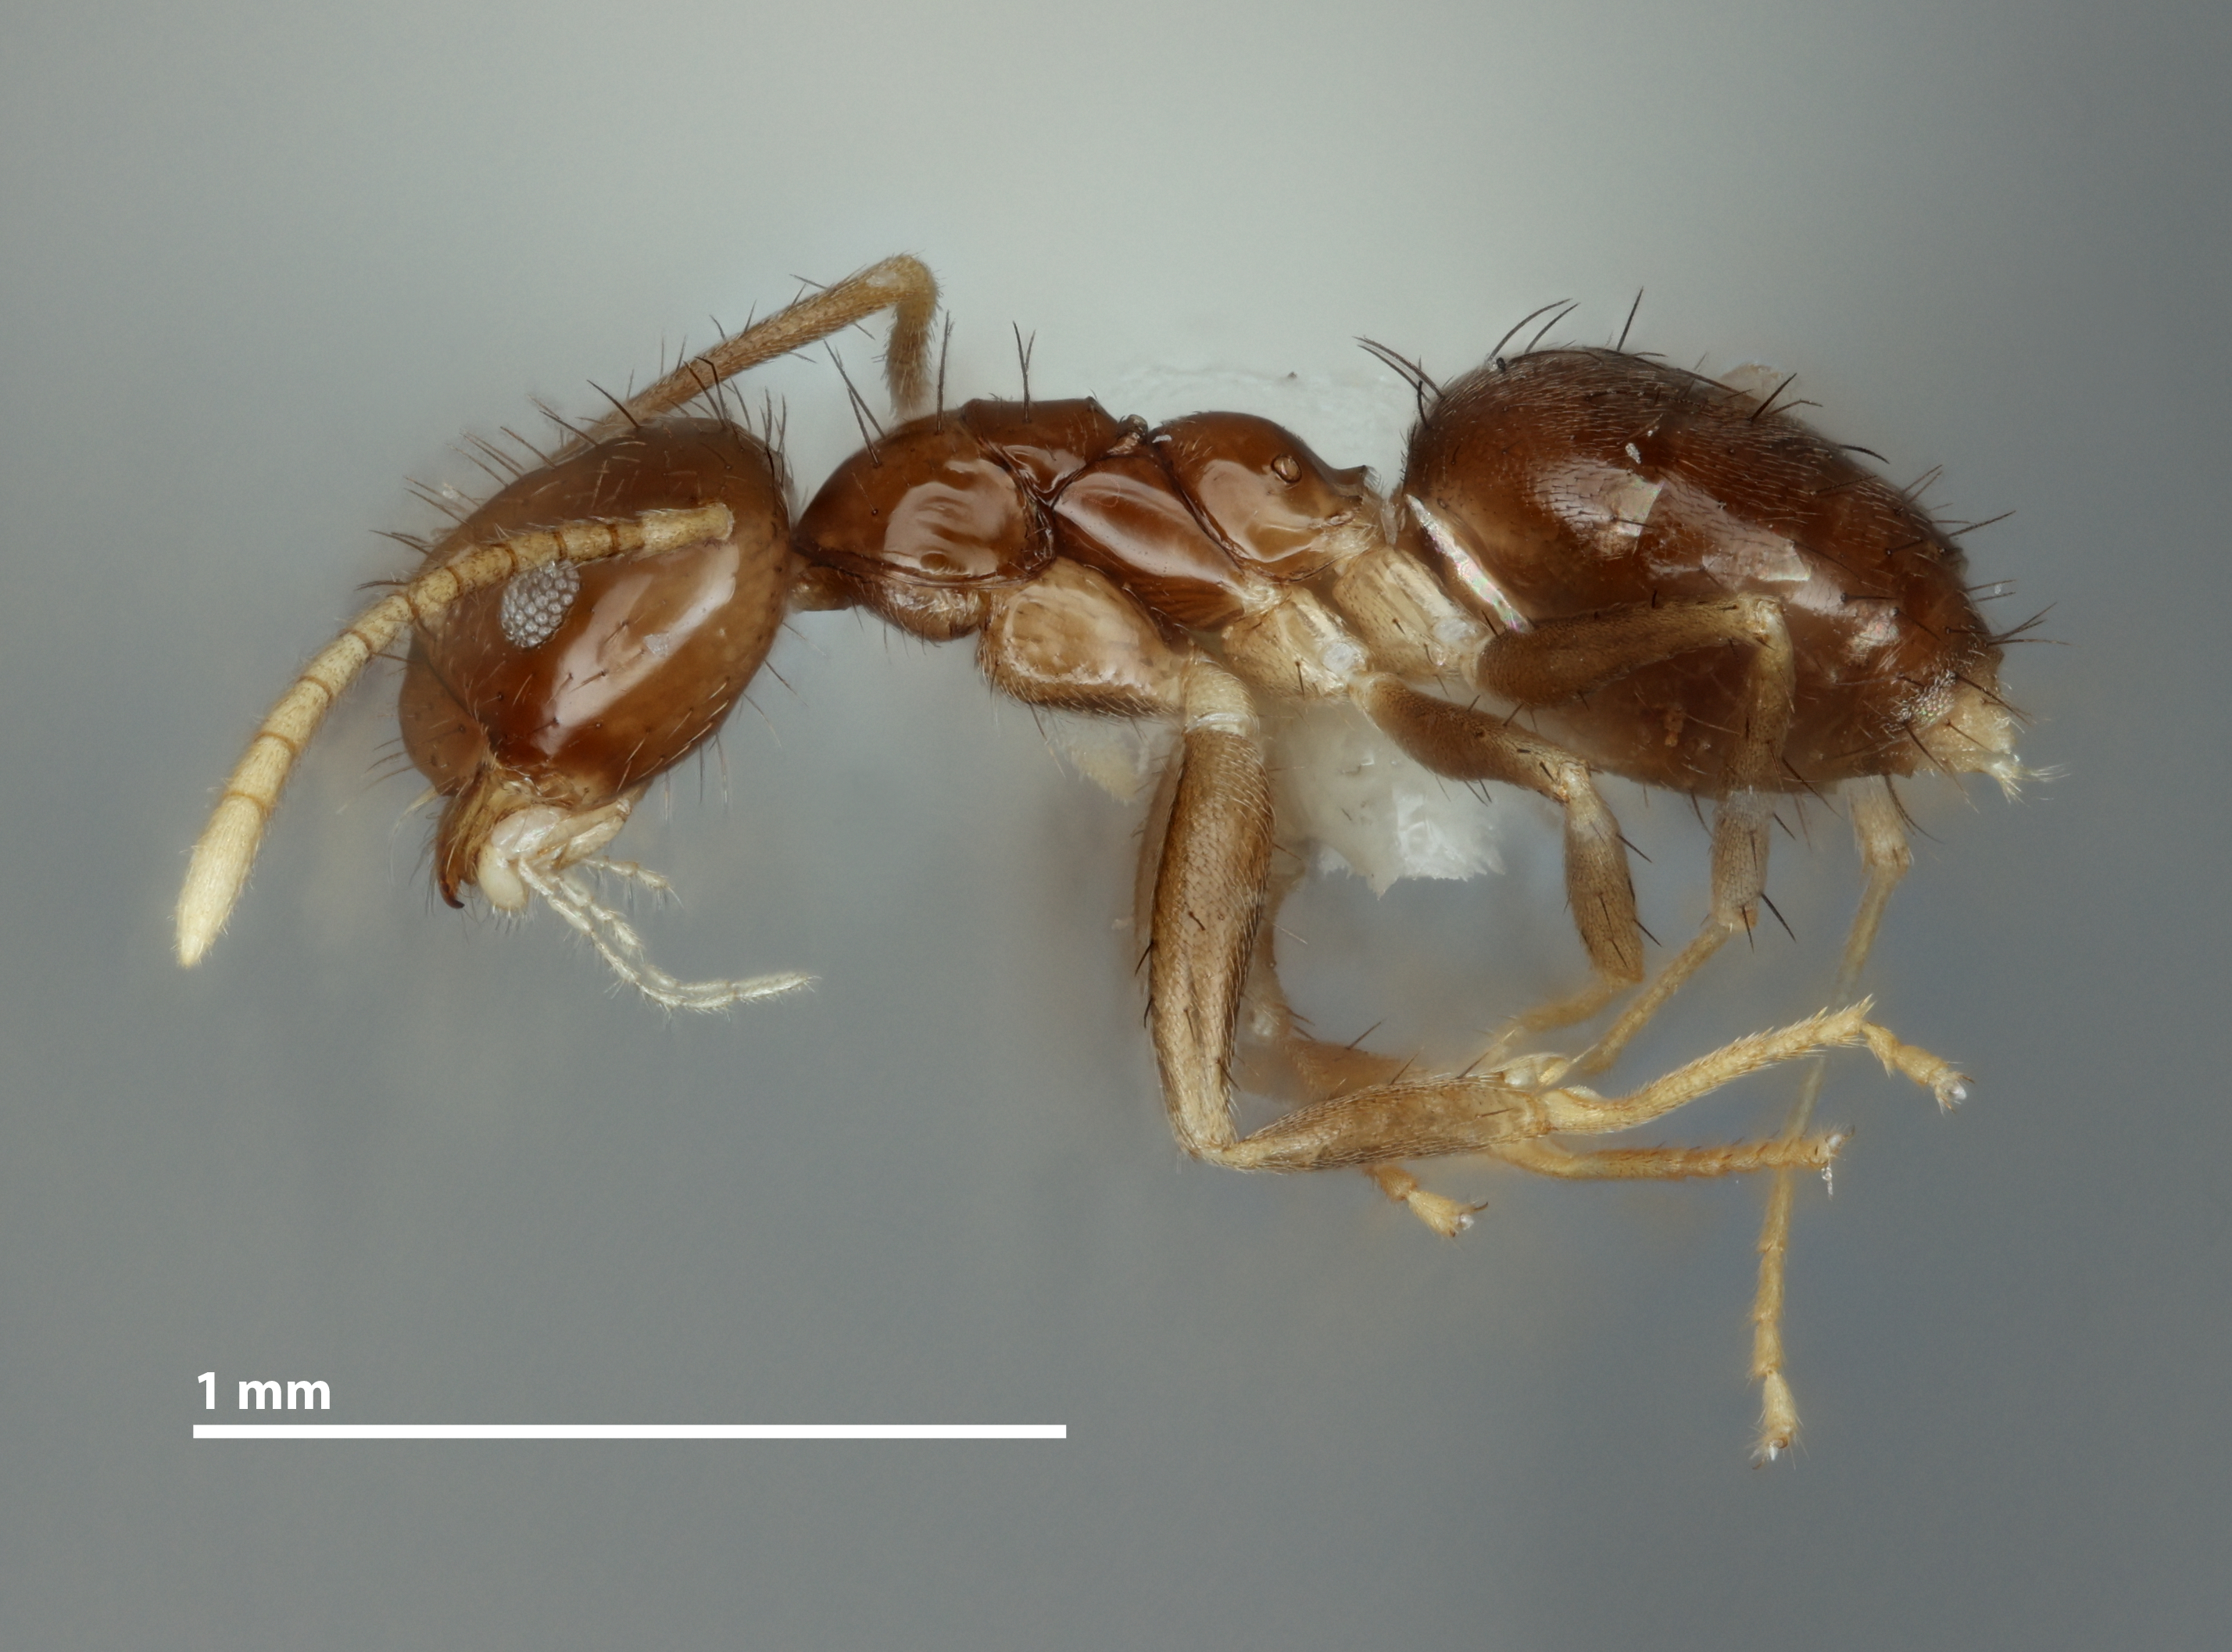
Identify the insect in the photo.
Nylanderia sierra
